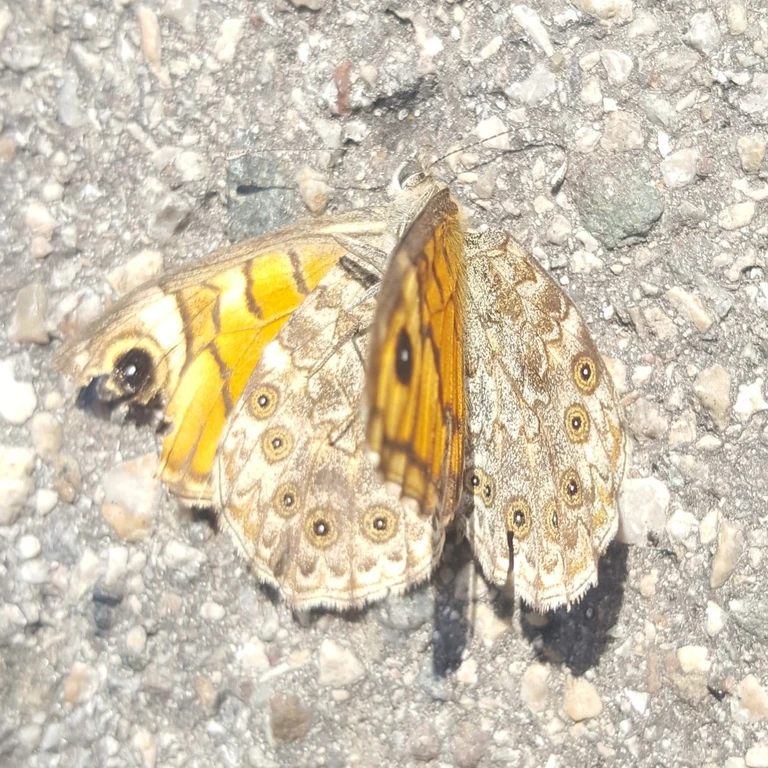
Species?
Lasiommata megera (also Pararge megera)
